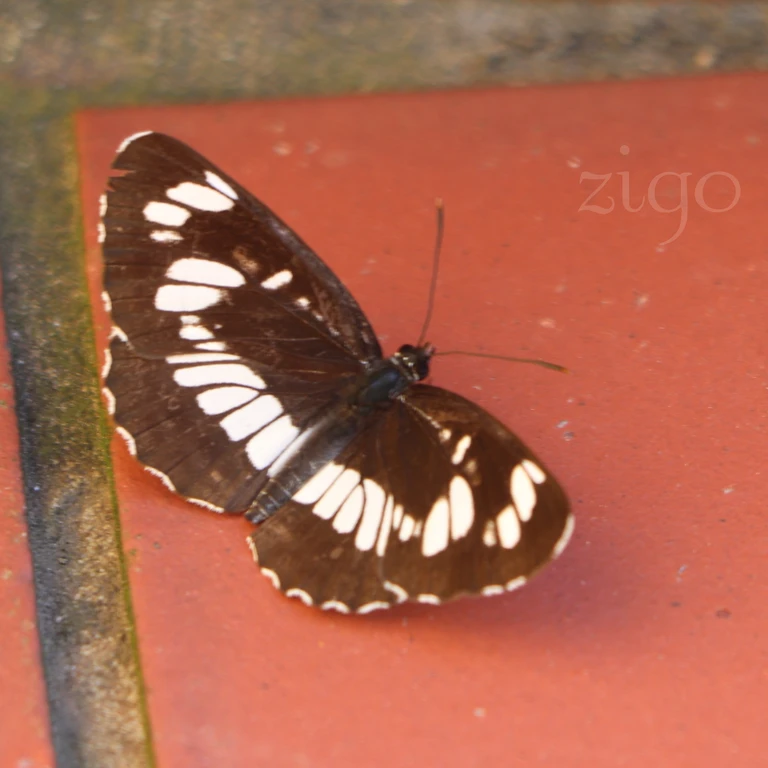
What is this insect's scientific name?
Neptis rivularis
